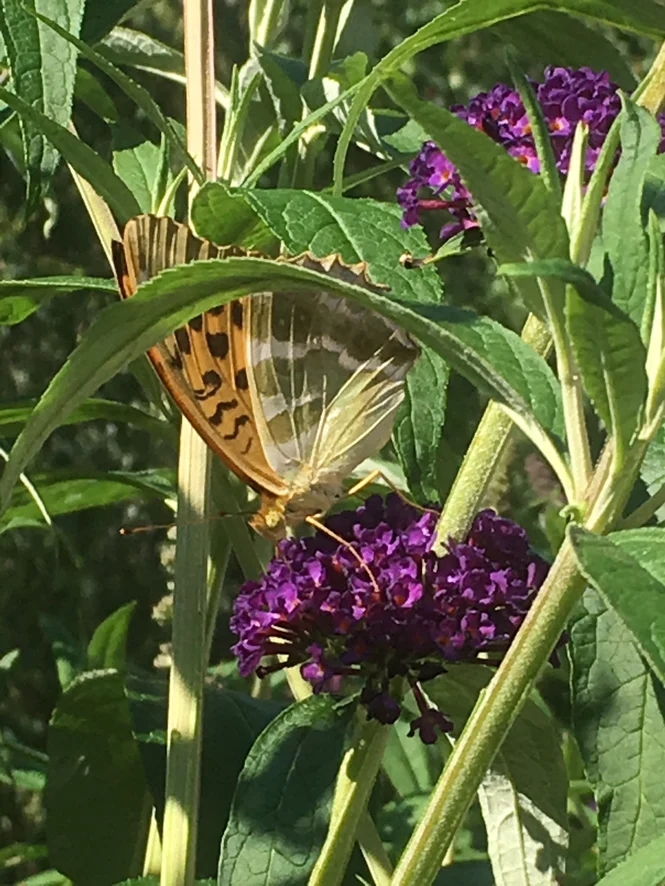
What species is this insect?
Argynnis paphia
